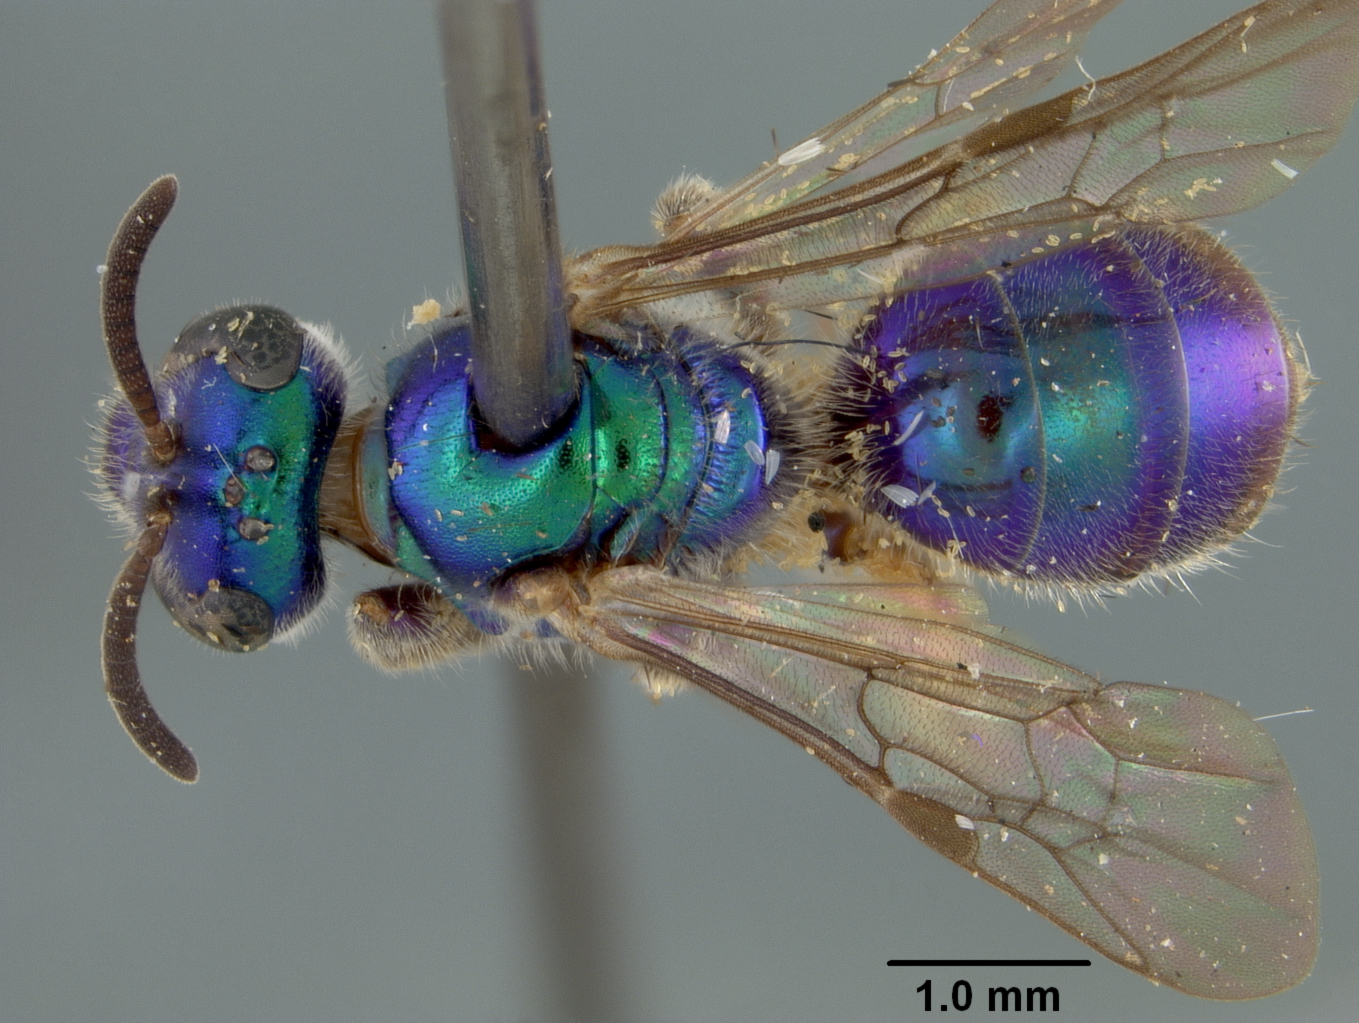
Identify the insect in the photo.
Augochlora gemella
